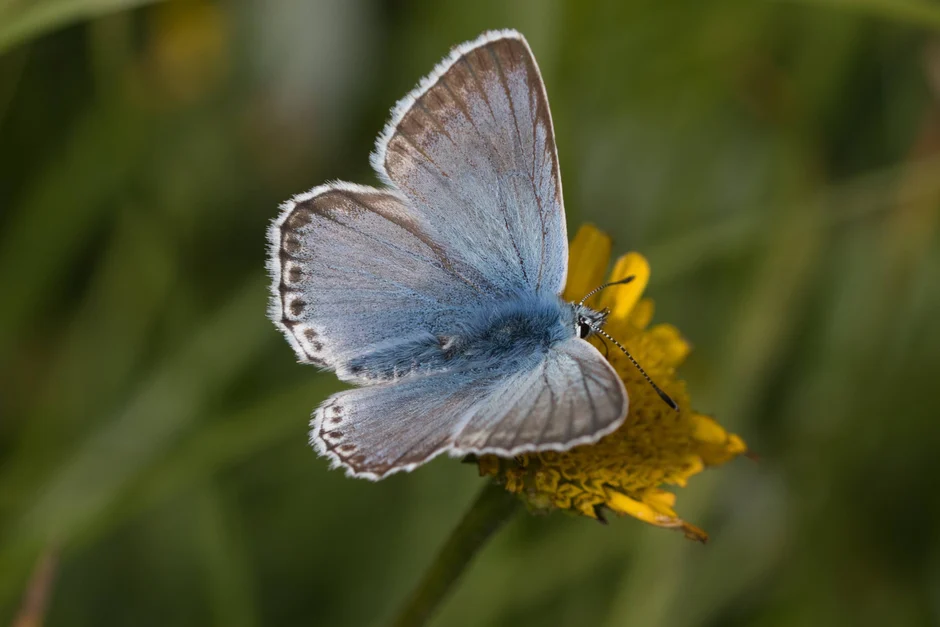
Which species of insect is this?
Lysandra coridon
